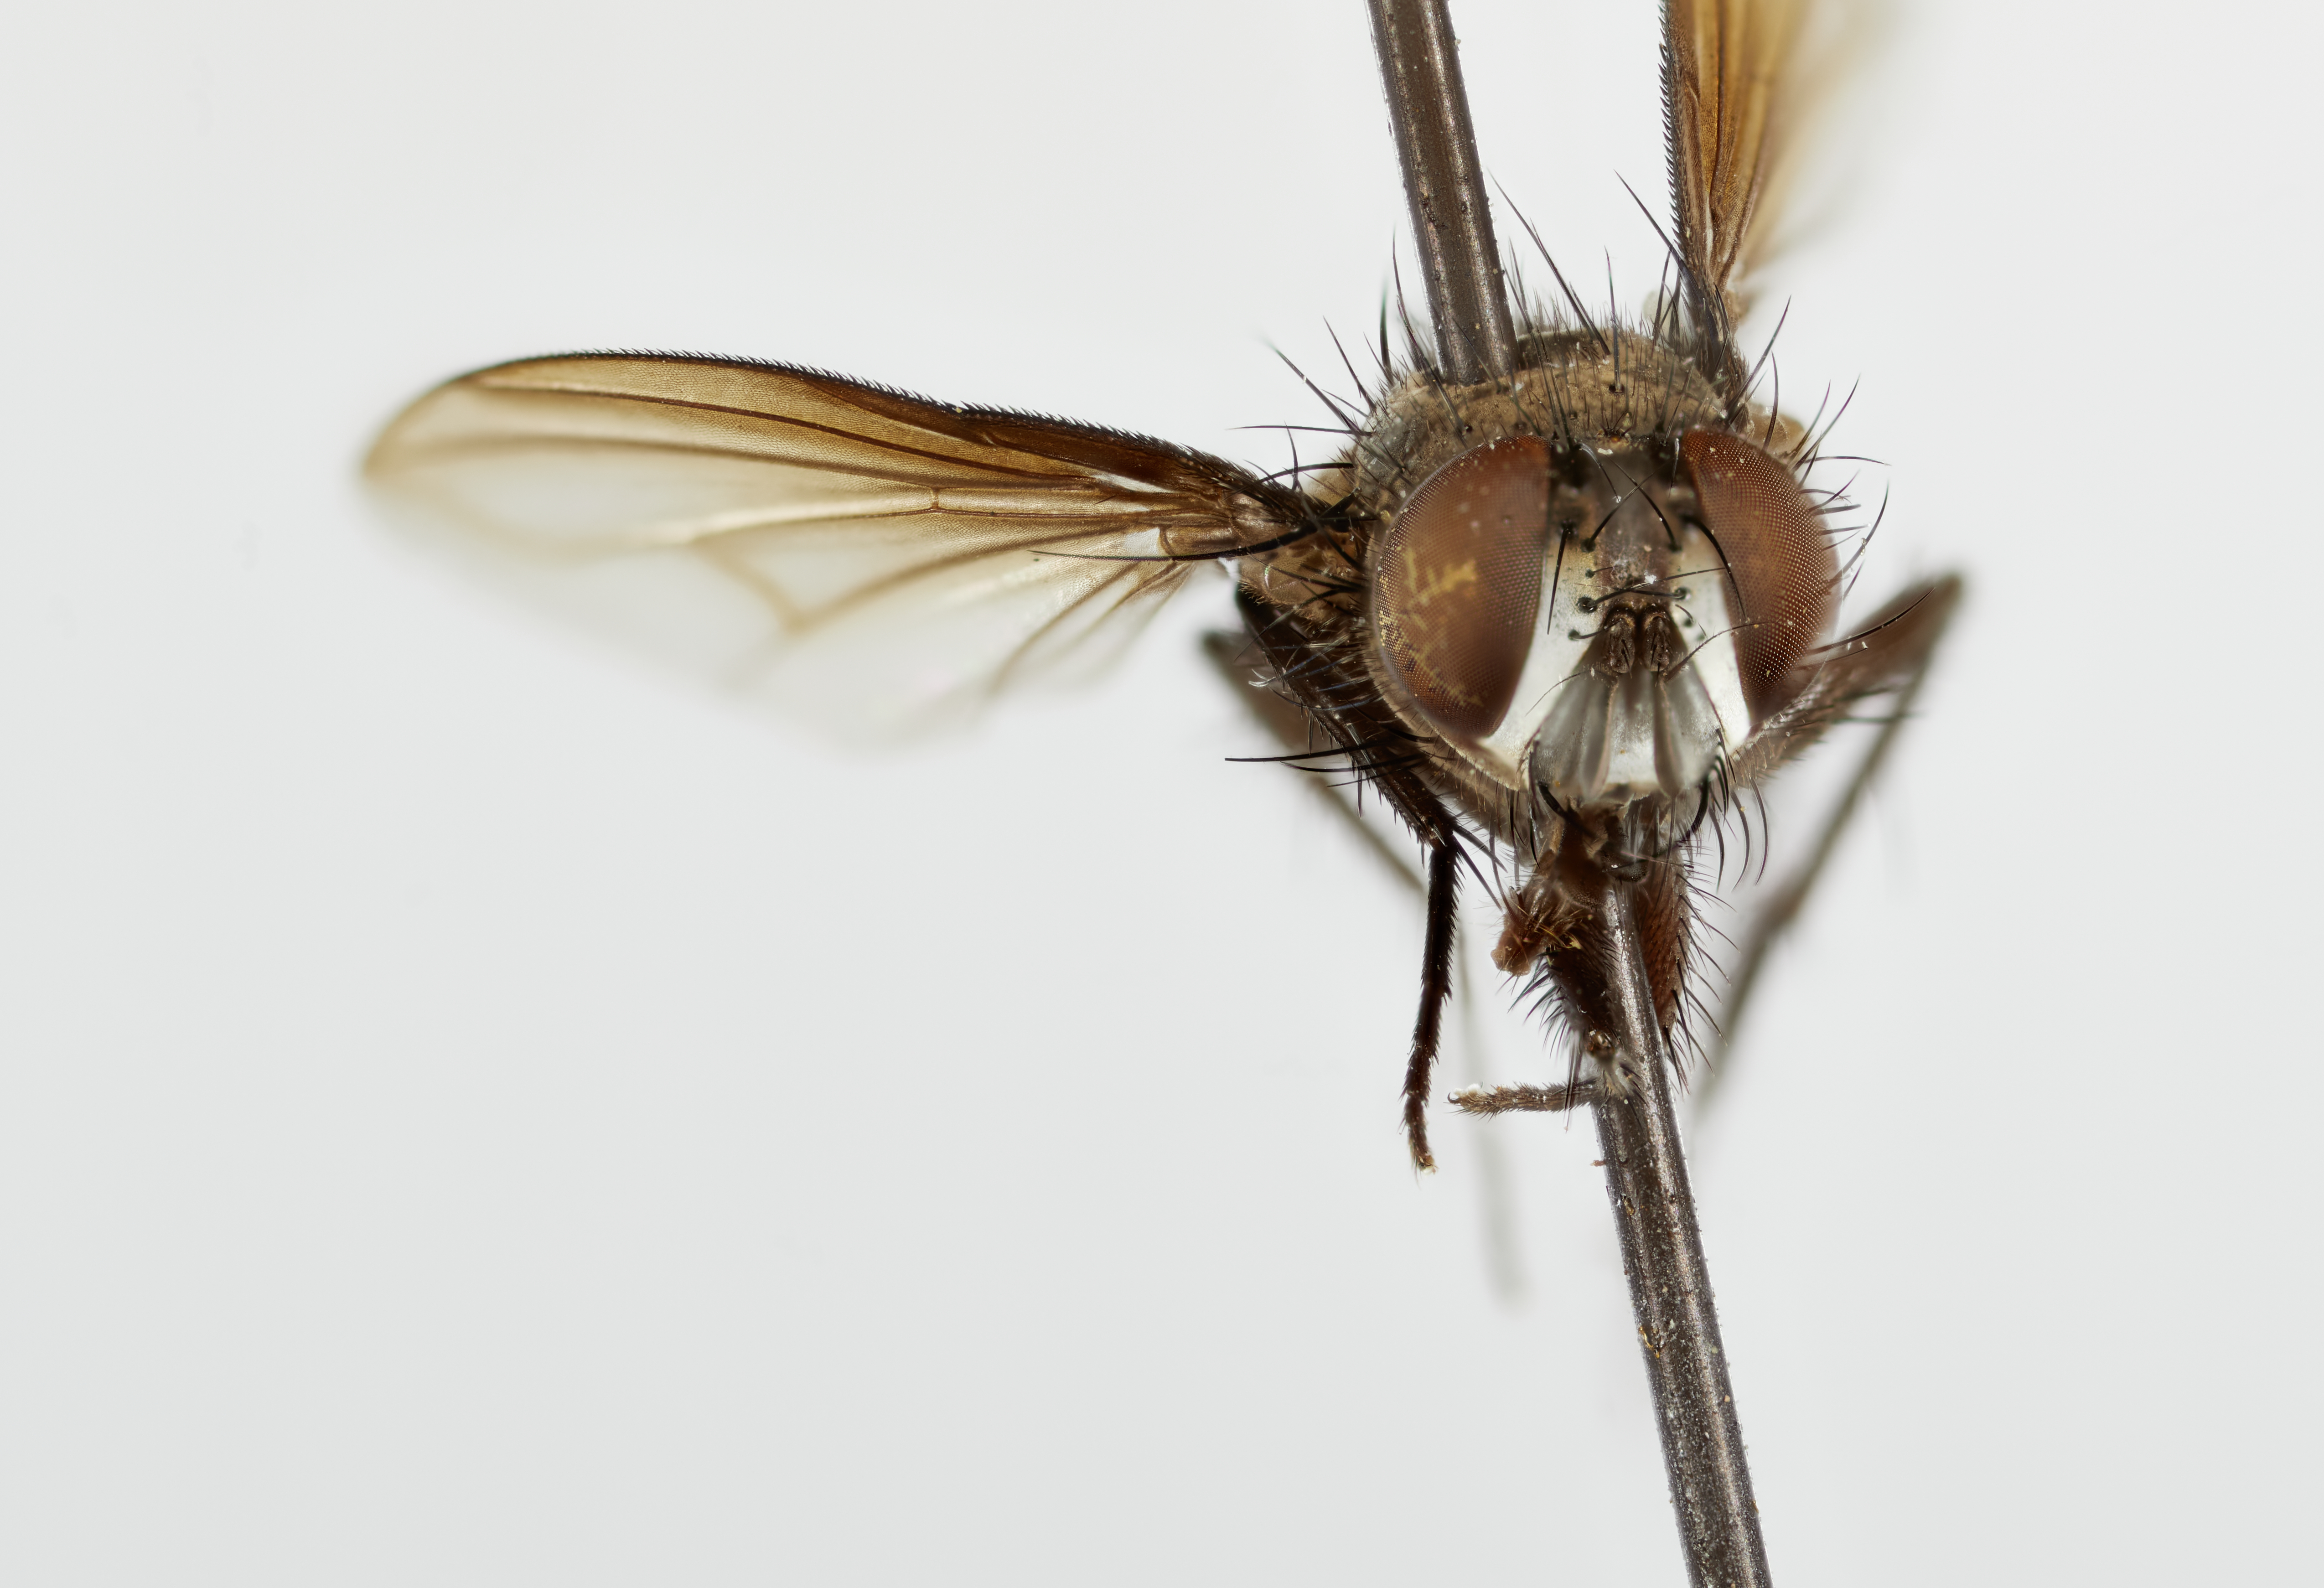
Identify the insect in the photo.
Melanodoria nigrisquamis
